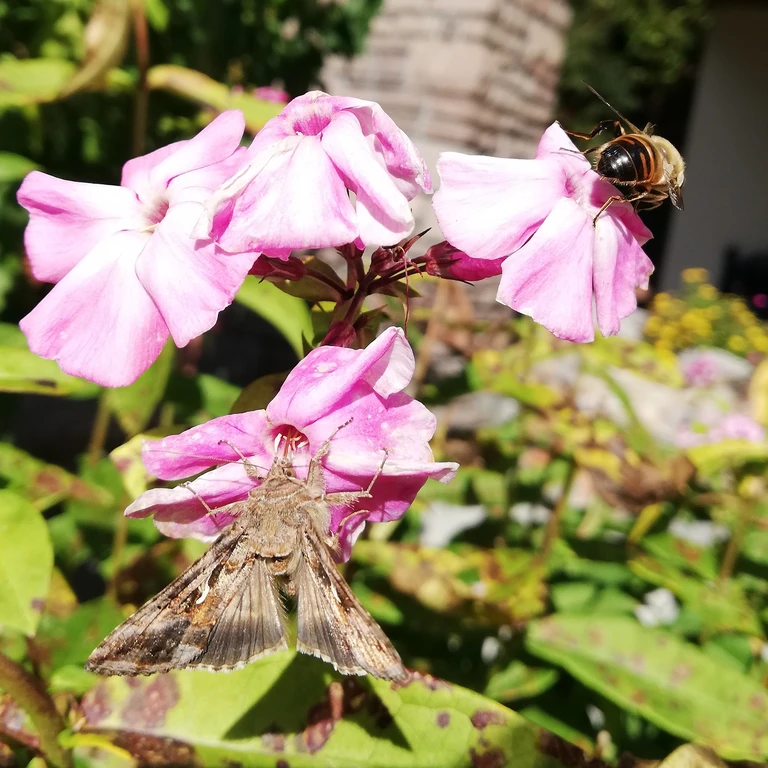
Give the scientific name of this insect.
Autographa gamma
